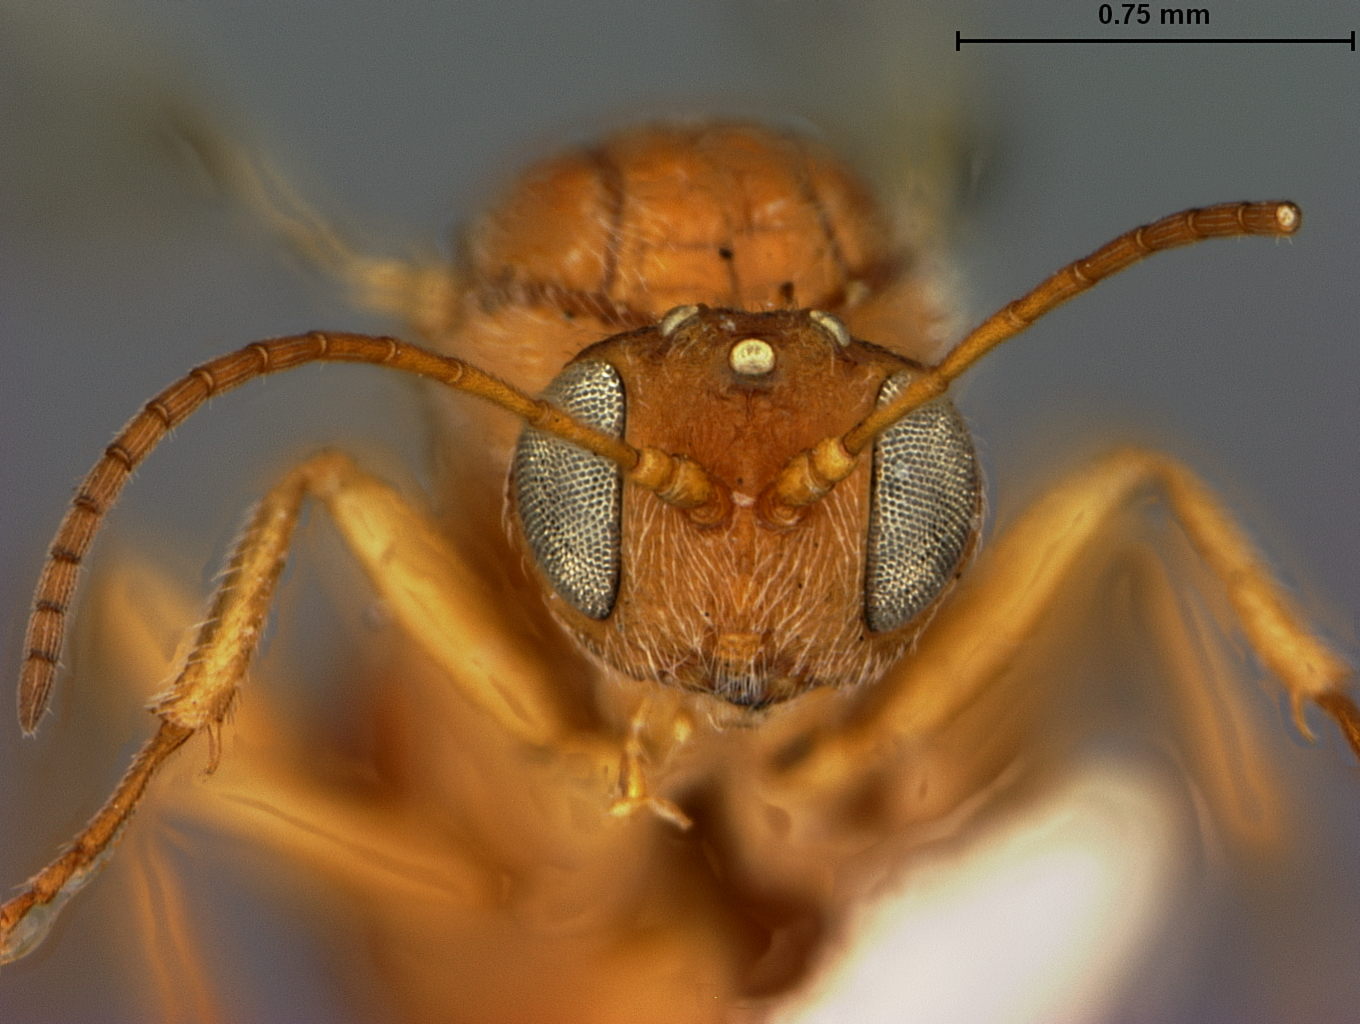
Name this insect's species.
Andricus stramineus
